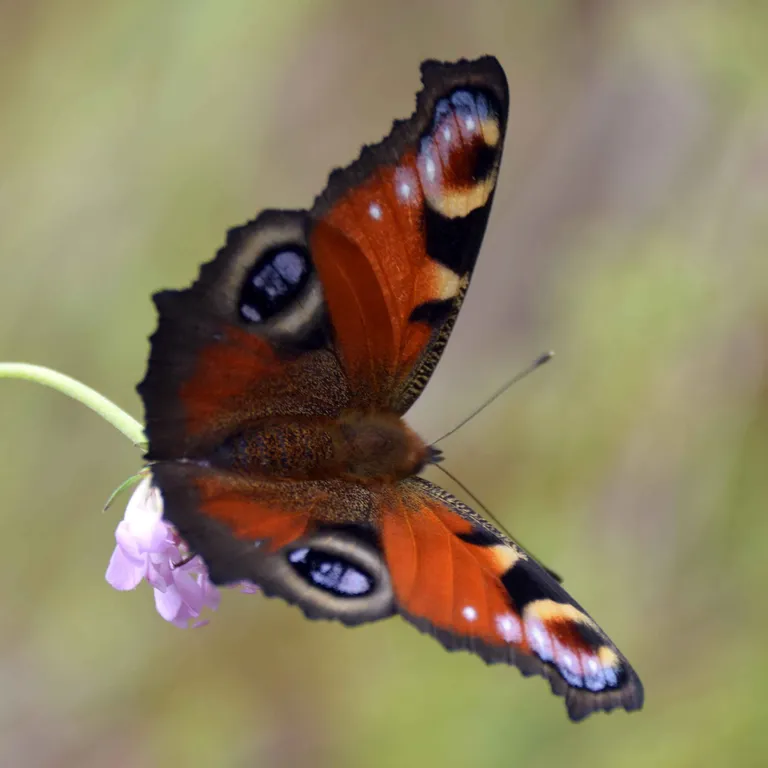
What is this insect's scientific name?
Aglais io
